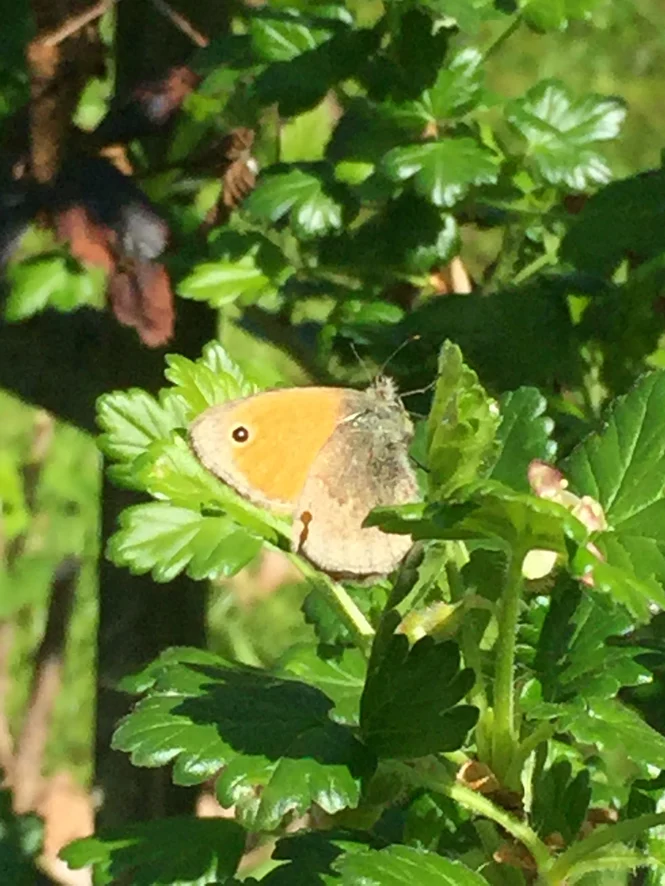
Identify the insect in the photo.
Coenonympha pamphilus
